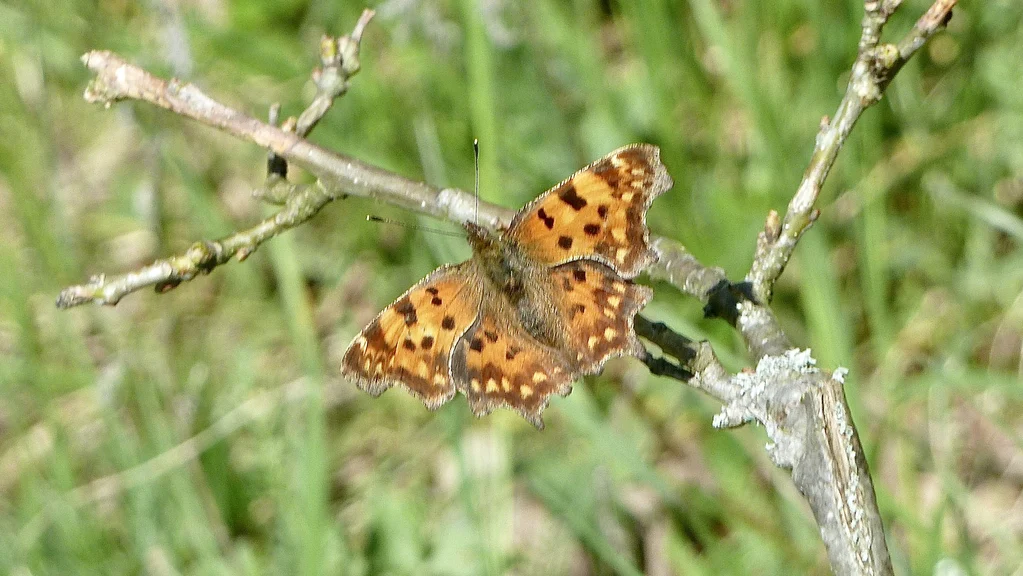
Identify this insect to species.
Polygonia c-album
